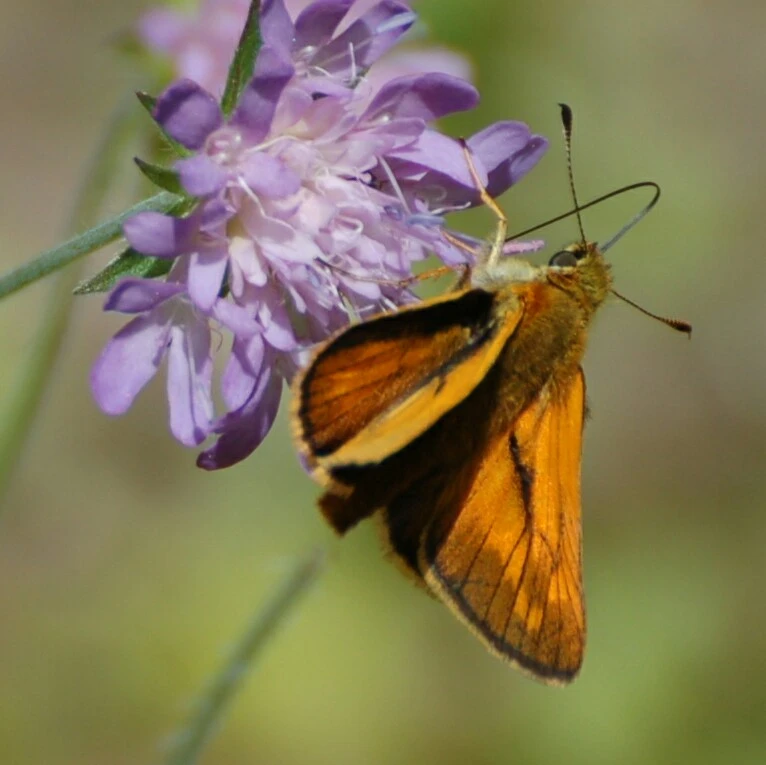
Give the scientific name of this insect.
Ochlodes sylvanus (also Ochlodes venata)
